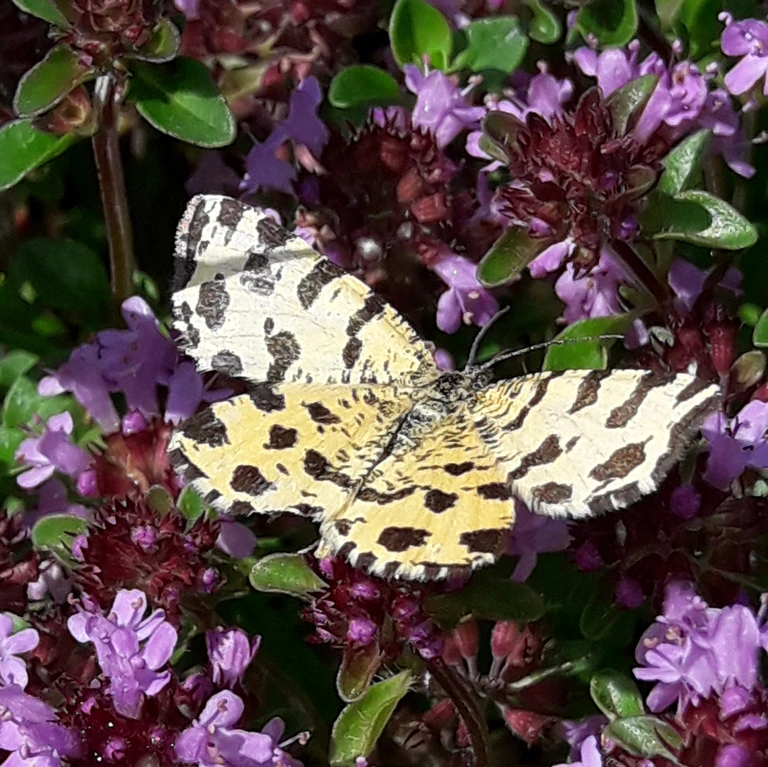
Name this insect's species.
Pseudopanthera macularia
